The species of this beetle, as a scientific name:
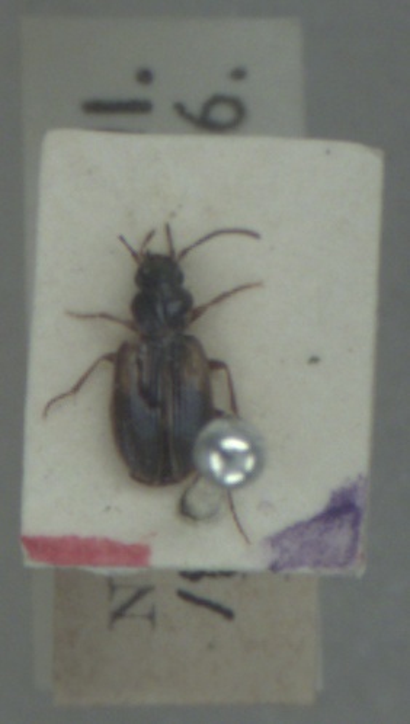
Badister sodalis
